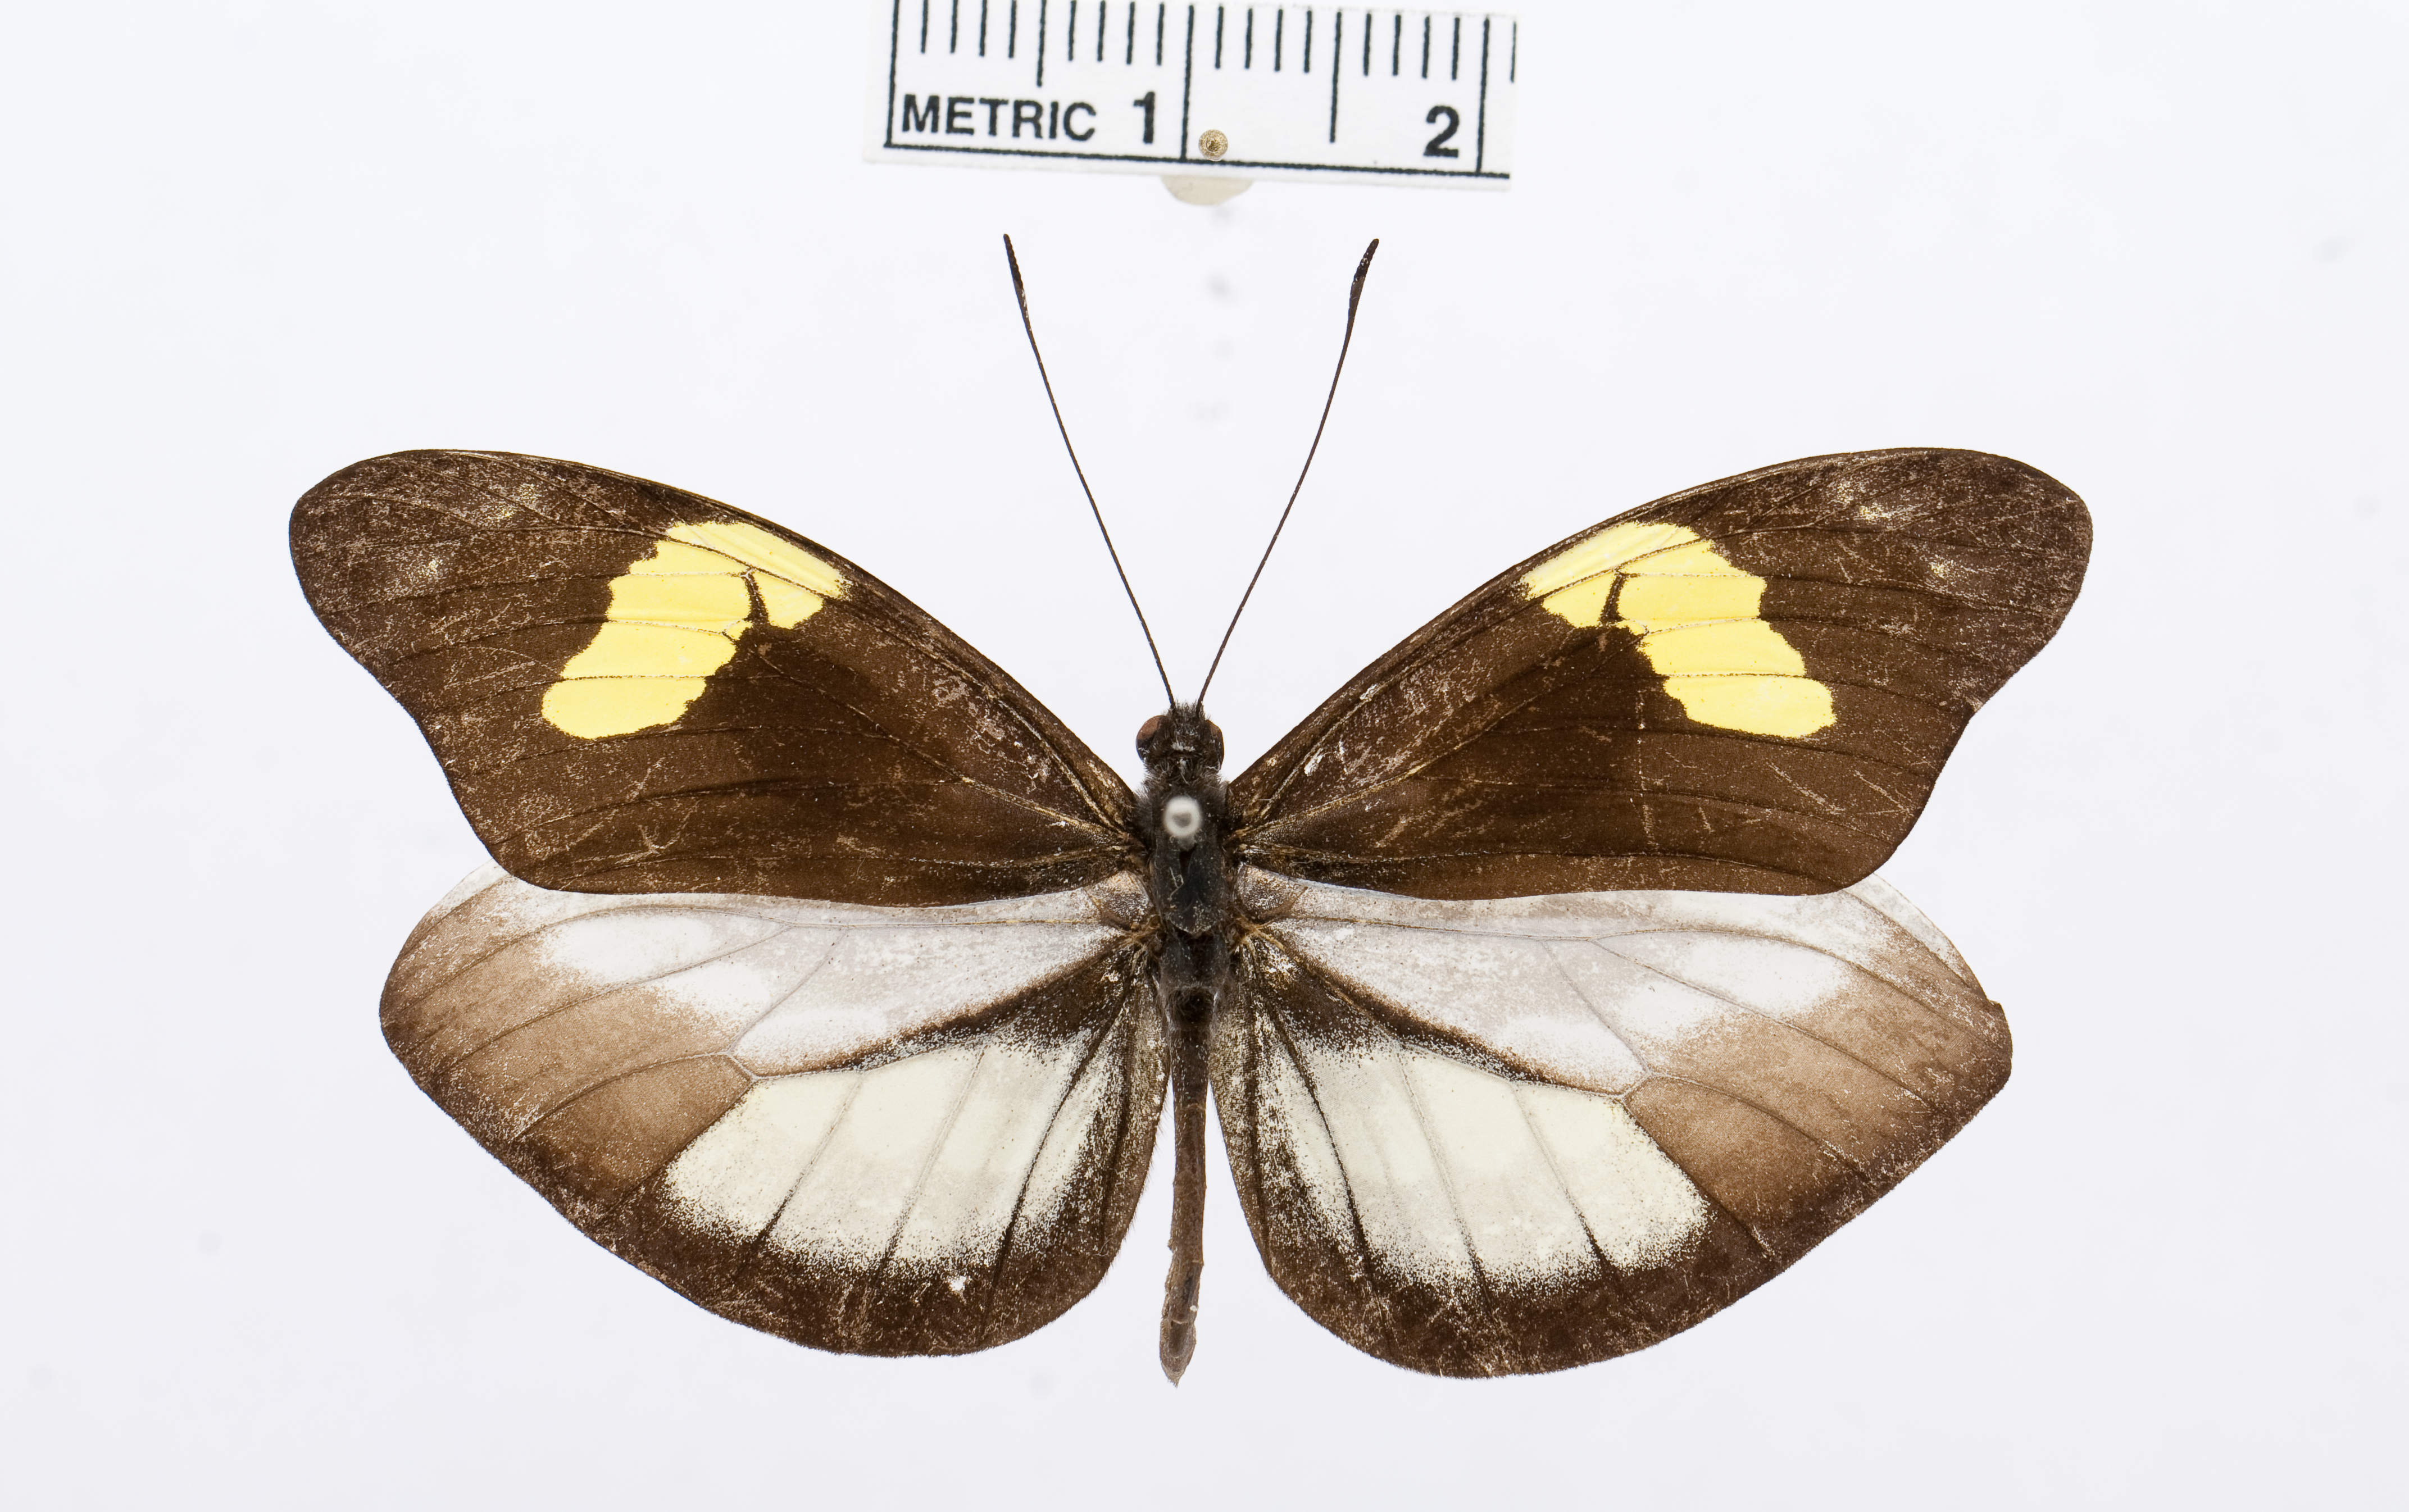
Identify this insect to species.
Dismorphia zaela
